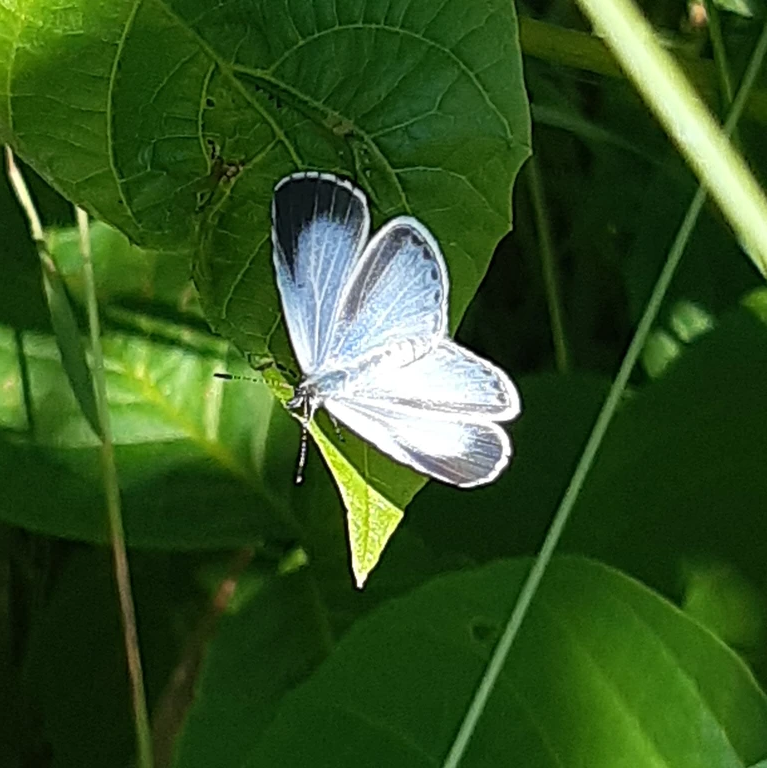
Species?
Celastrina argiolus
